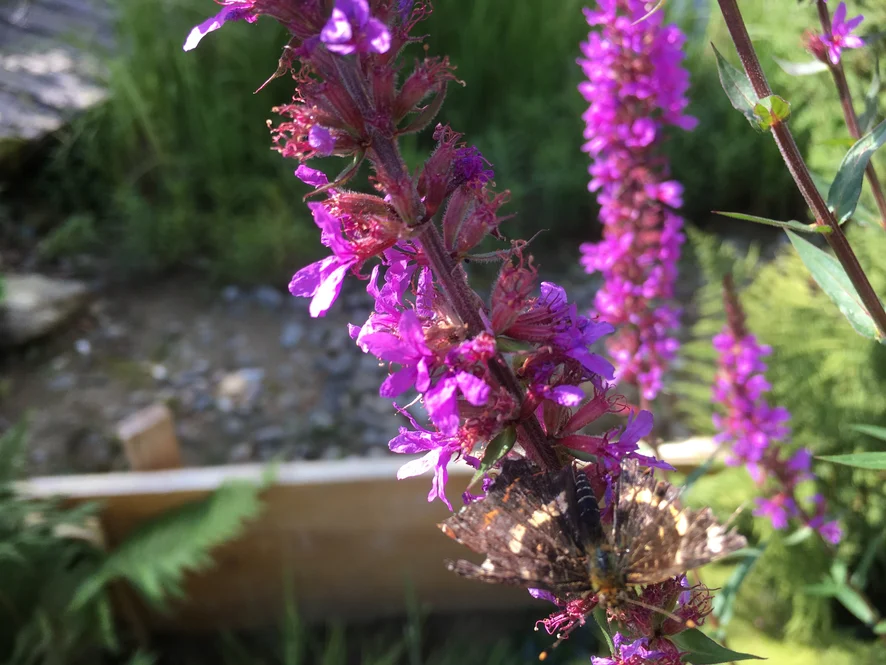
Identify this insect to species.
Araschnia levana
